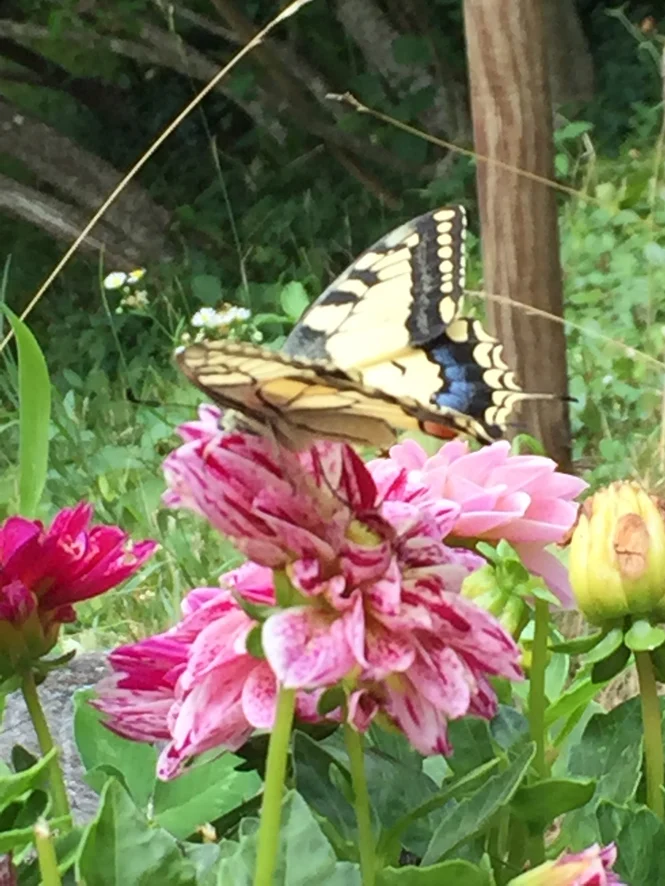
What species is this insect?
Papilio machaon
